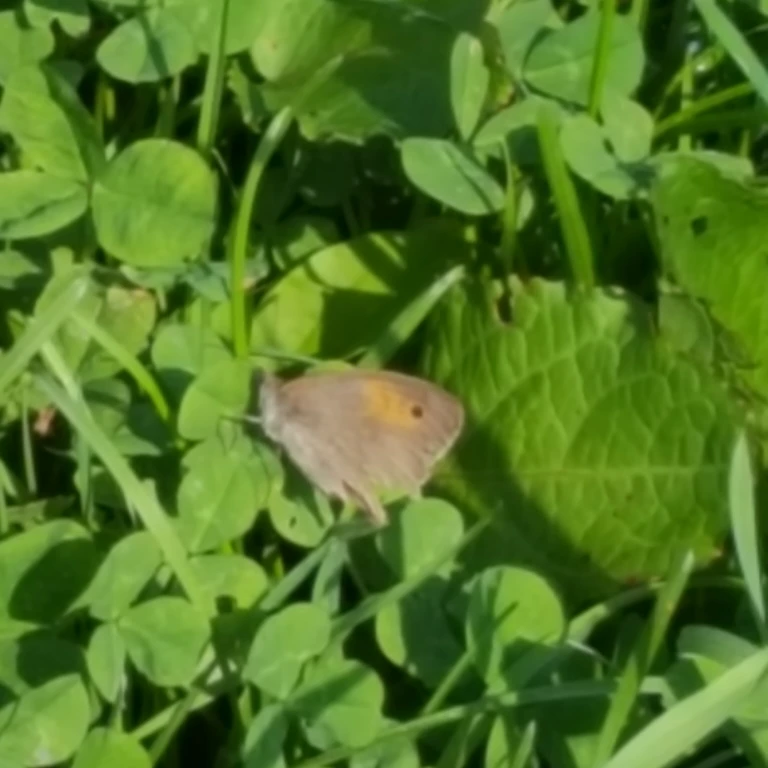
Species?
Maniola jurtina
